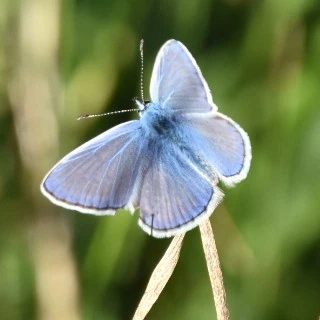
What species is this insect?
Polyommatus icarus
